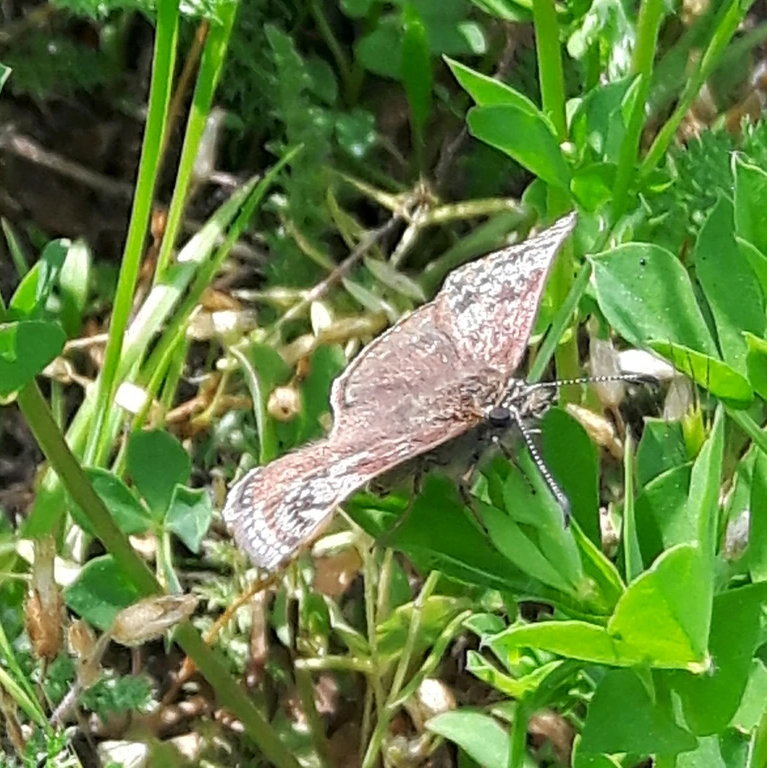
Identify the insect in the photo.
Erynnis tages
